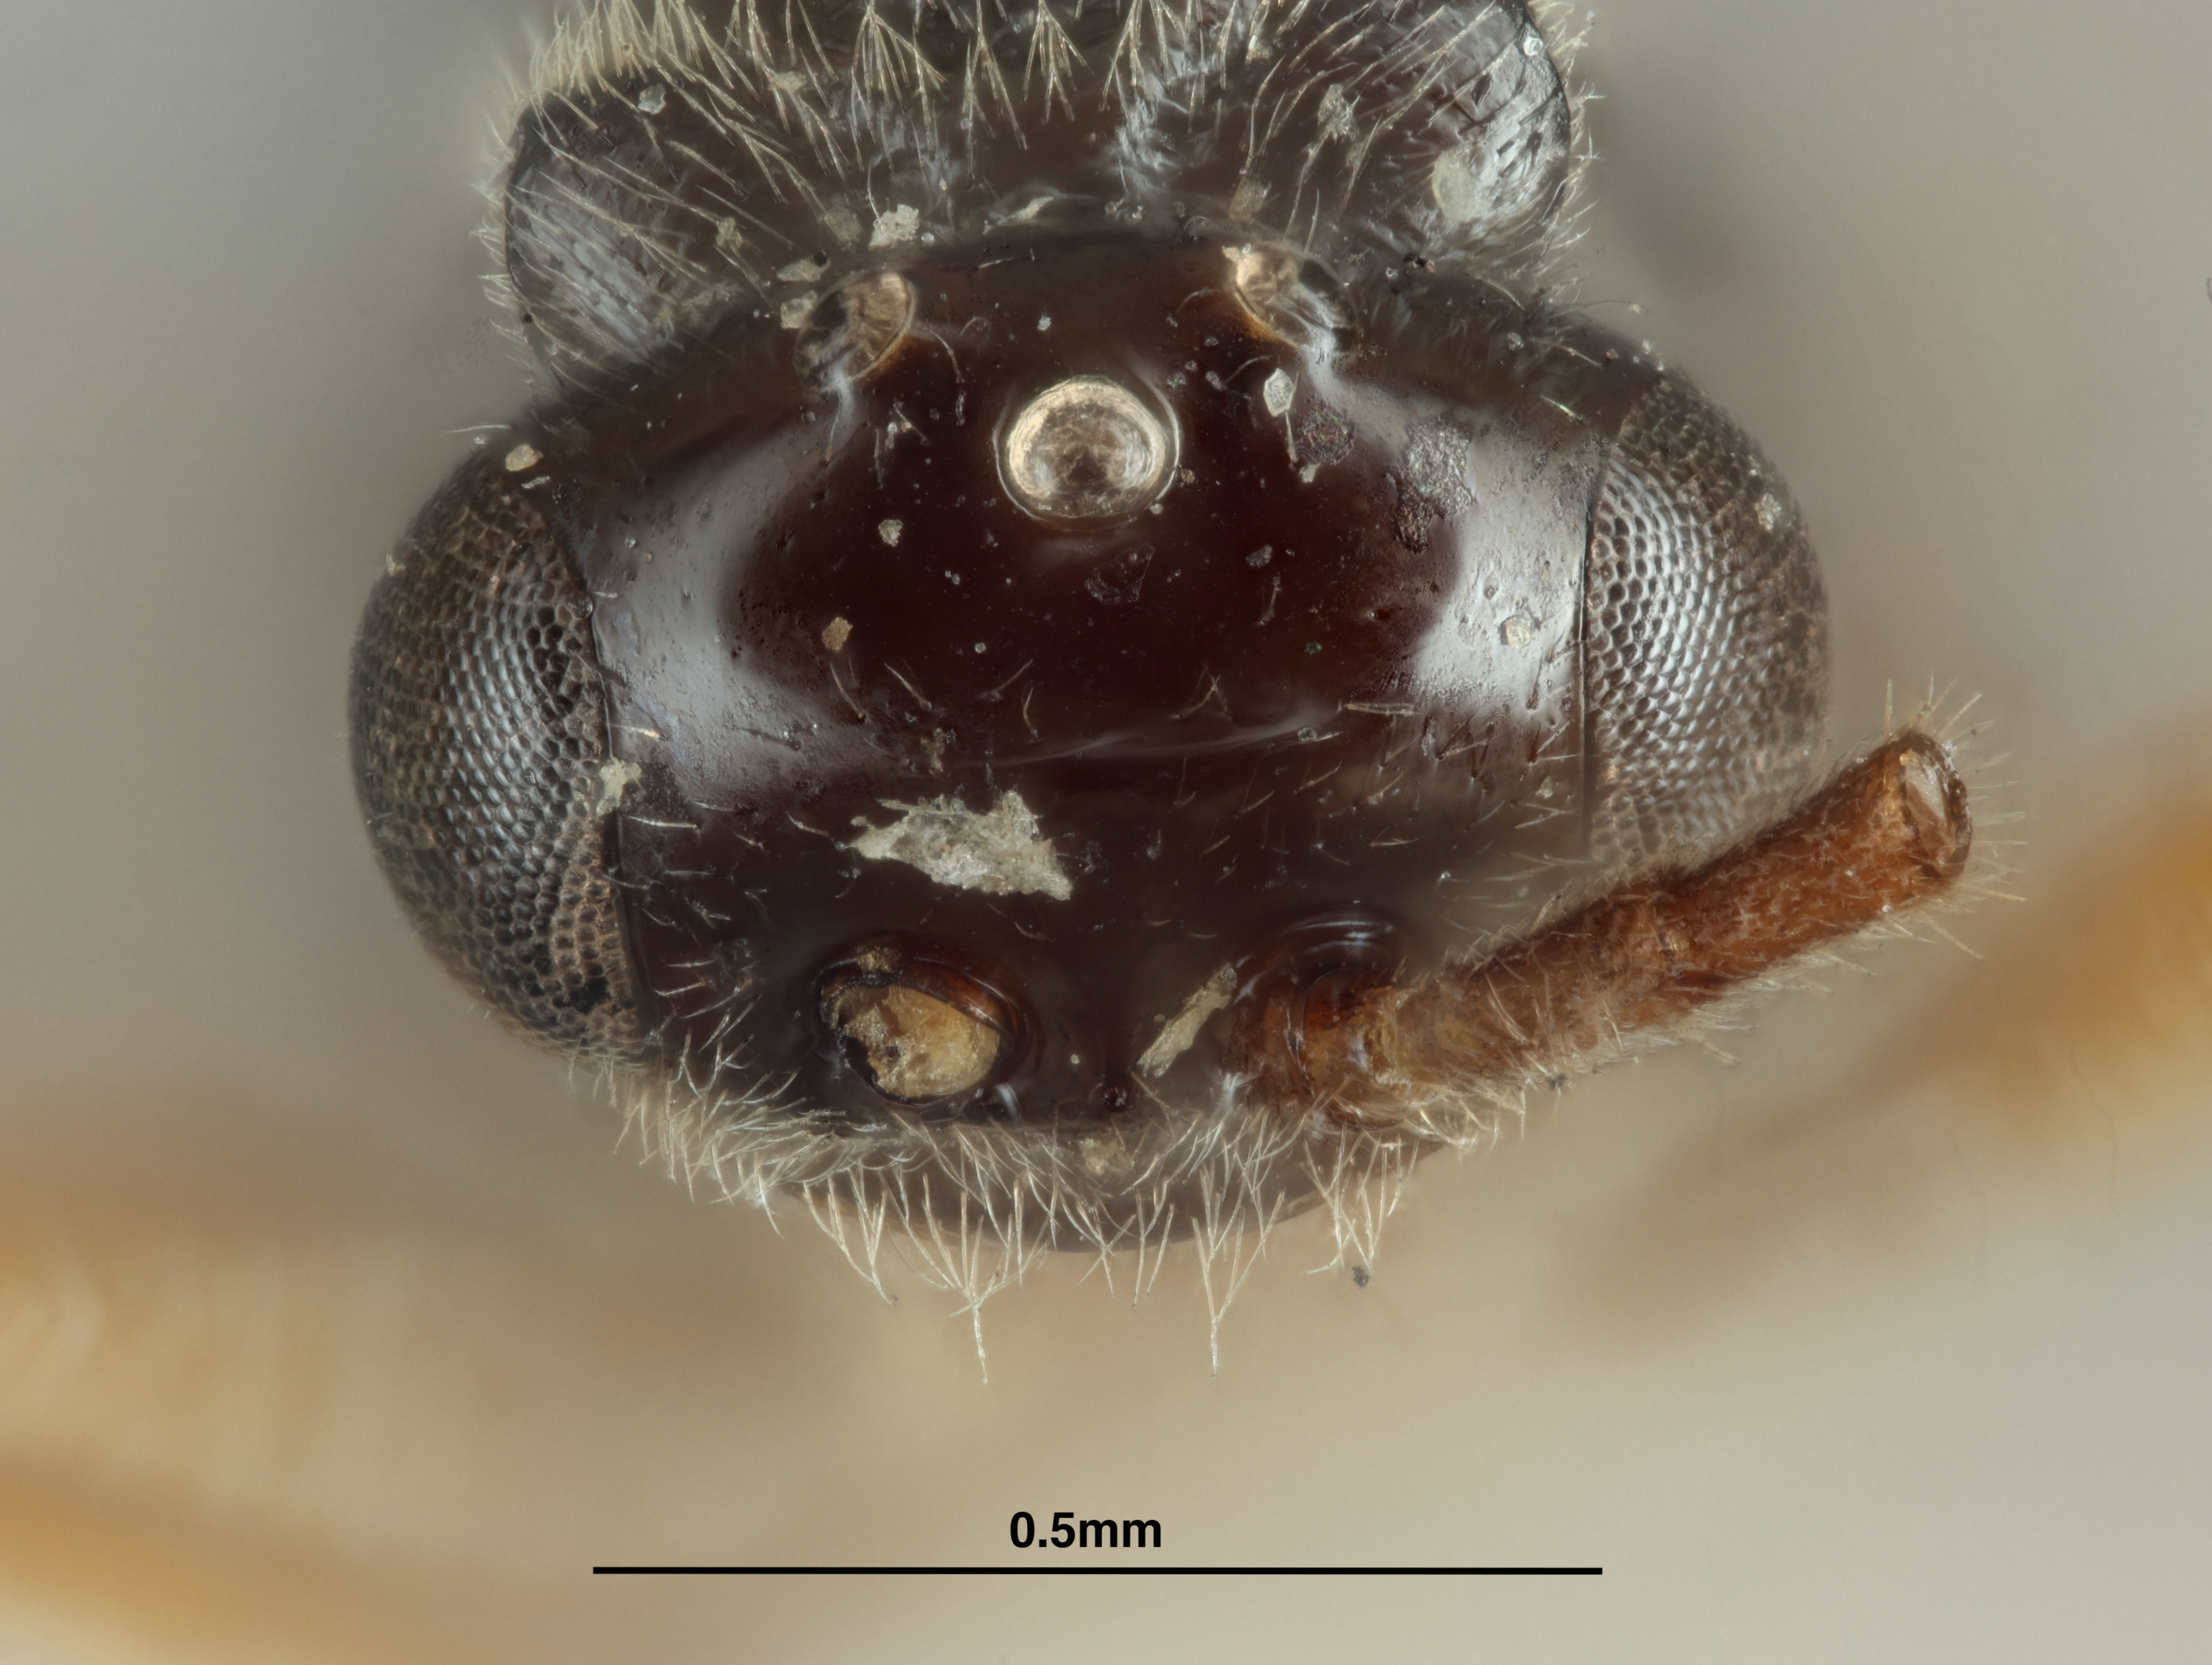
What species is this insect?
Brachyserphus barbari
